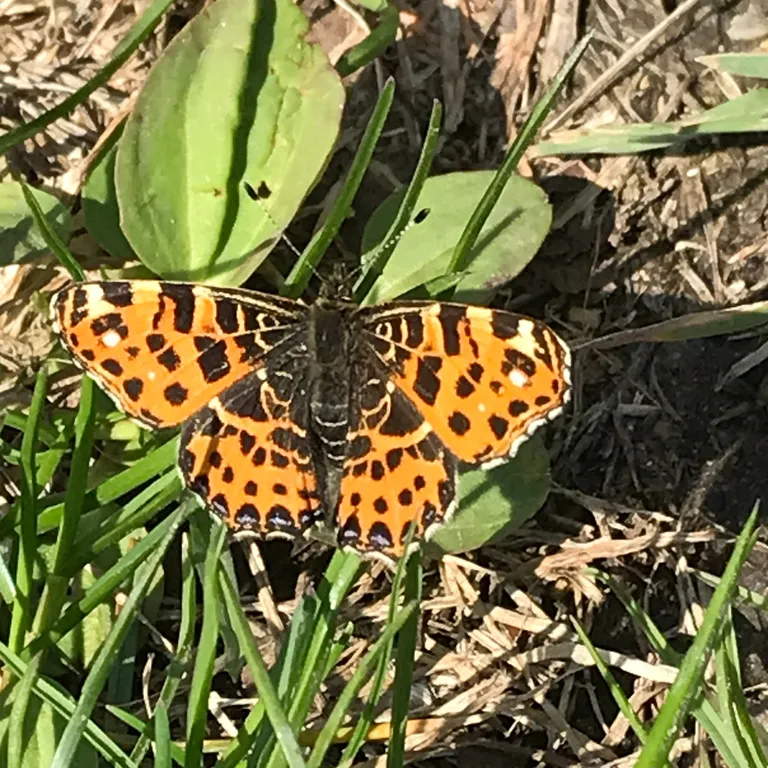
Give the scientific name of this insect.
Araschnia levana
